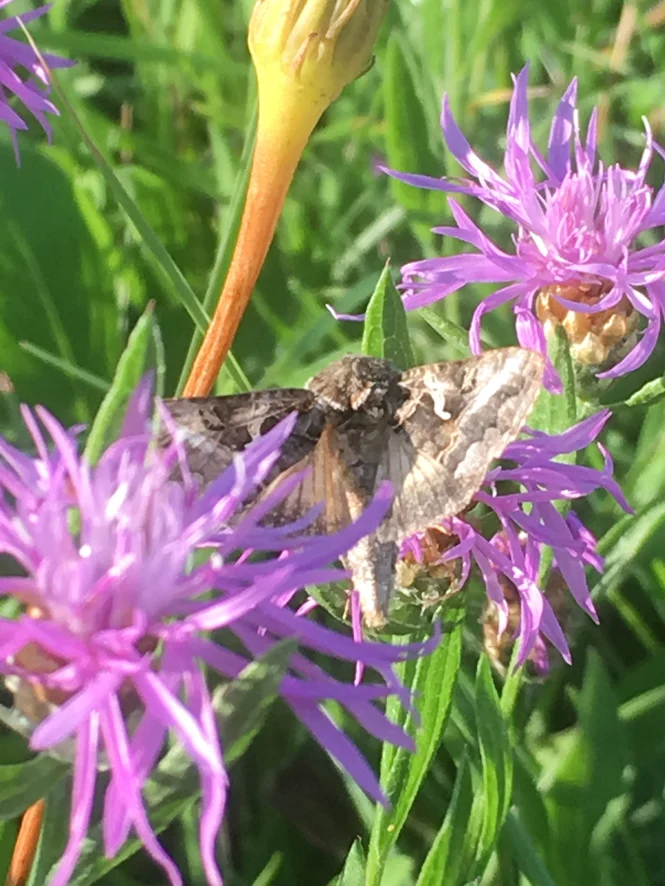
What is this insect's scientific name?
Autographa gamma
